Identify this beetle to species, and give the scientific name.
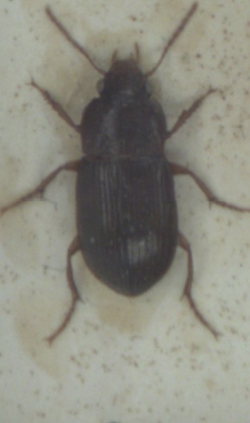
Amara apricaria
